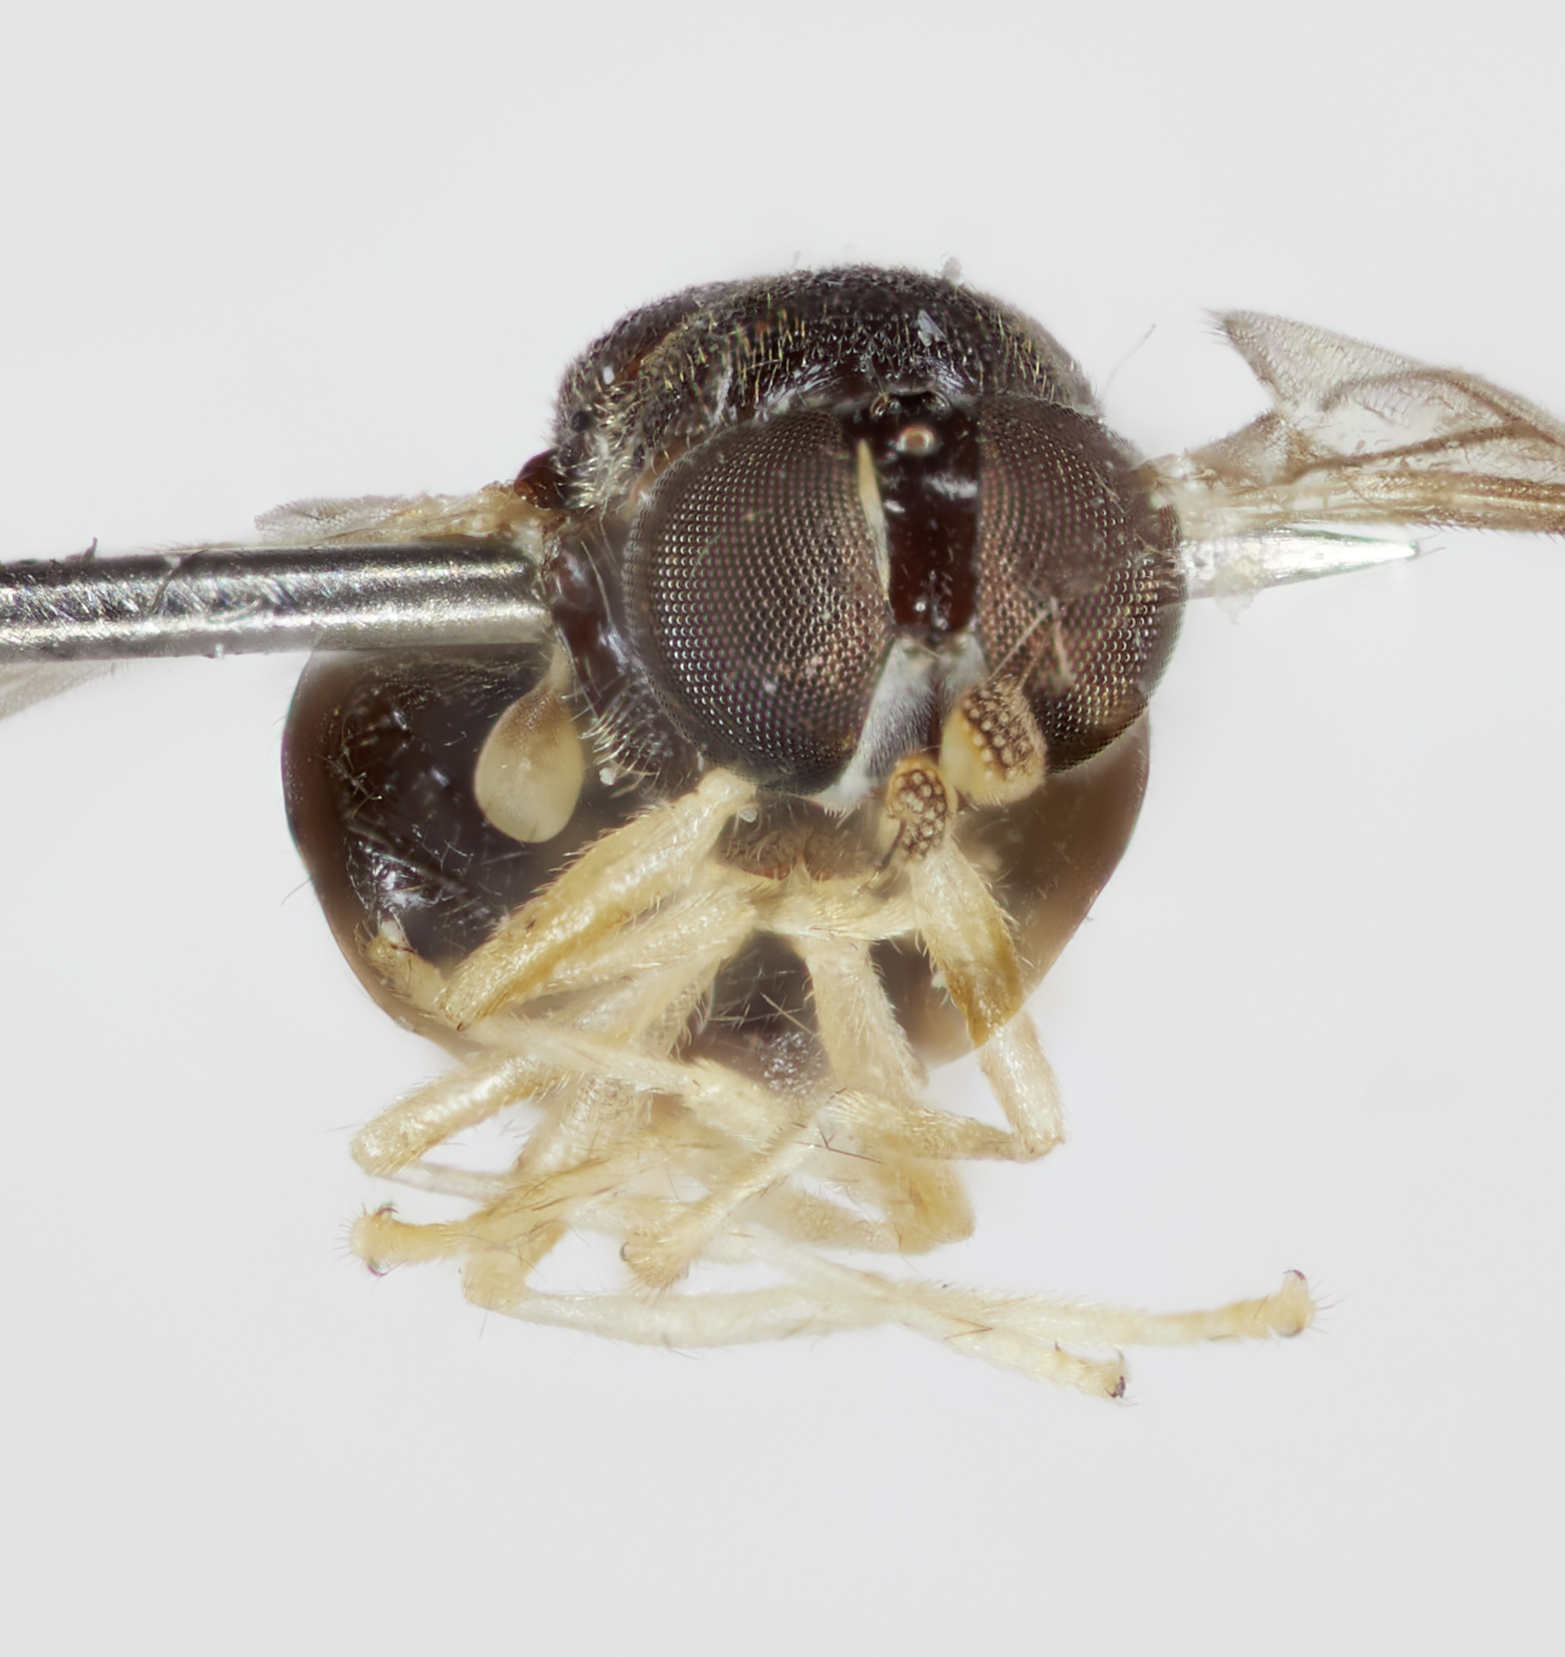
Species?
Psephiocera marginata
